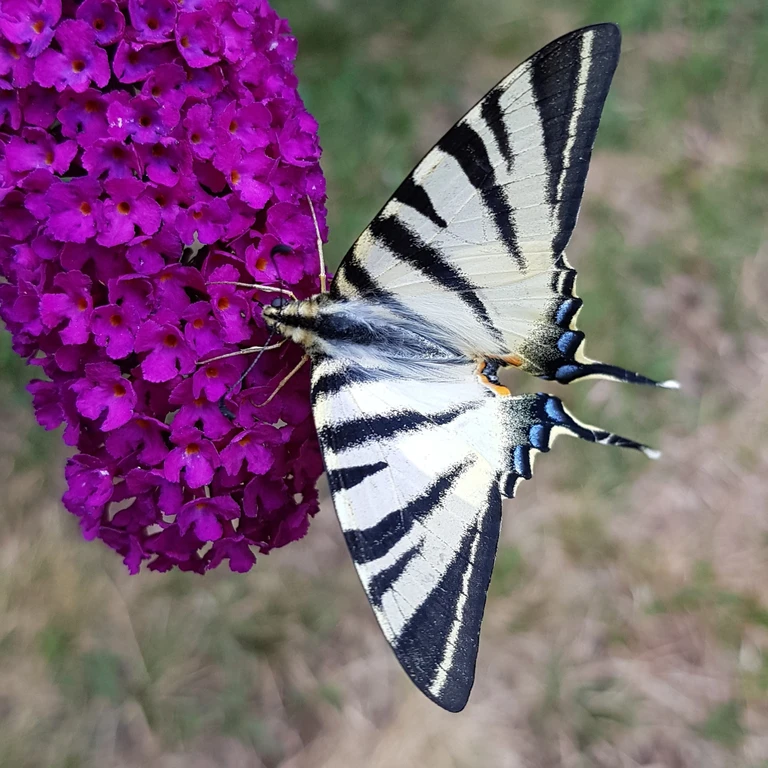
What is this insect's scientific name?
Iphiclides podalirius
